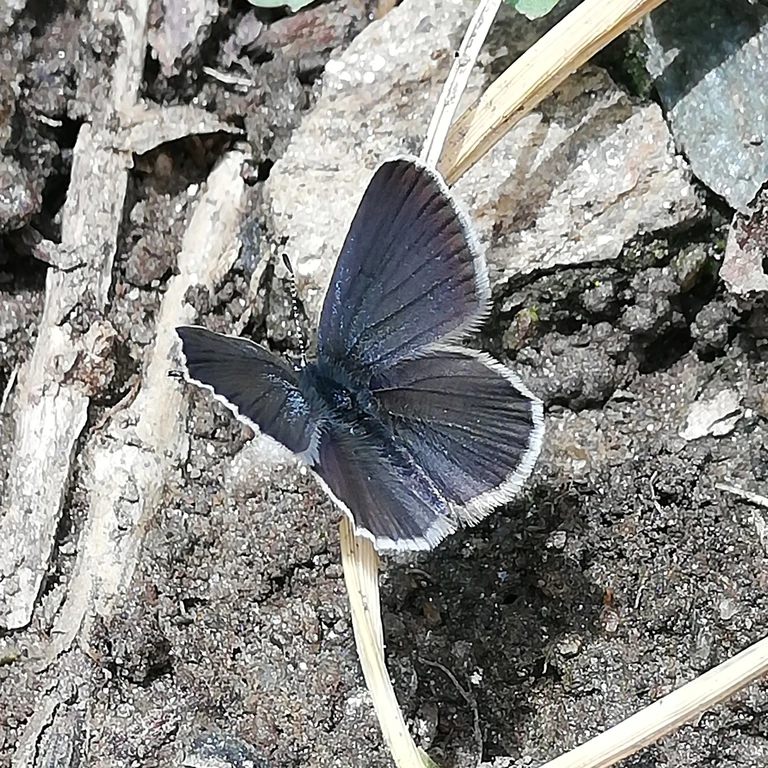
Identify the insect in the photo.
Cupido minimus
